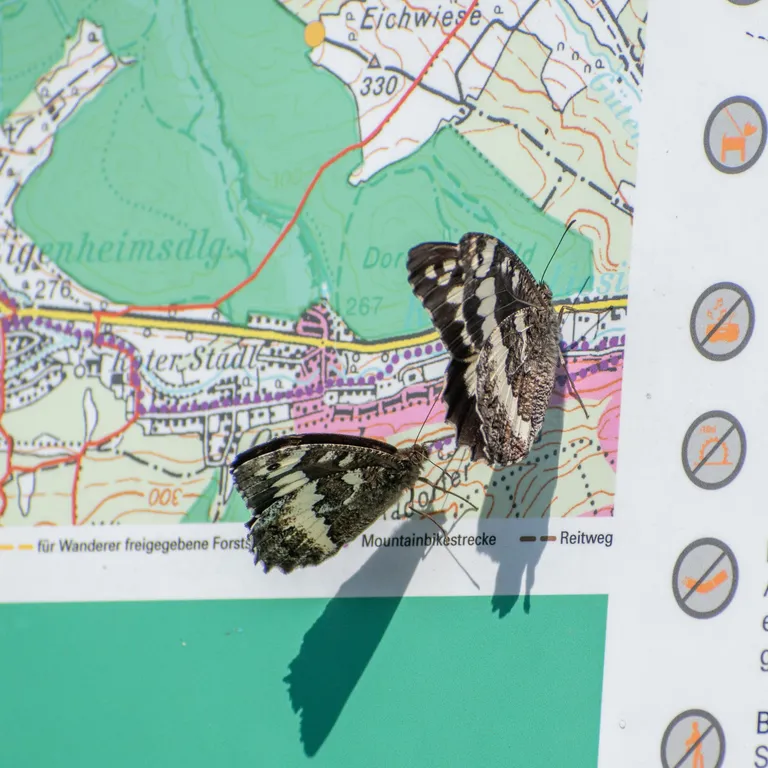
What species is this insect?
Brintesia circe
